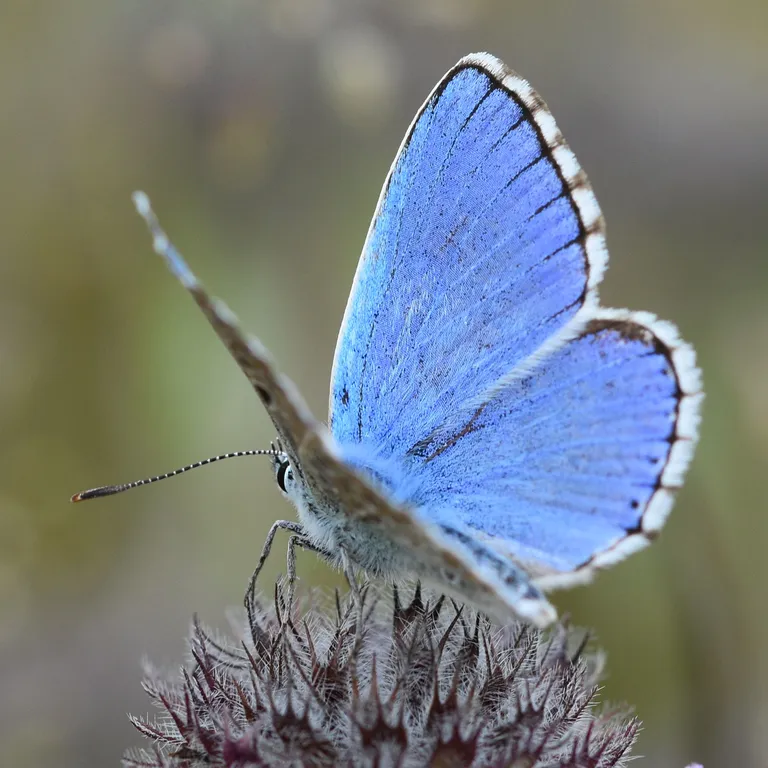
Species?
Lysandra bellargus
